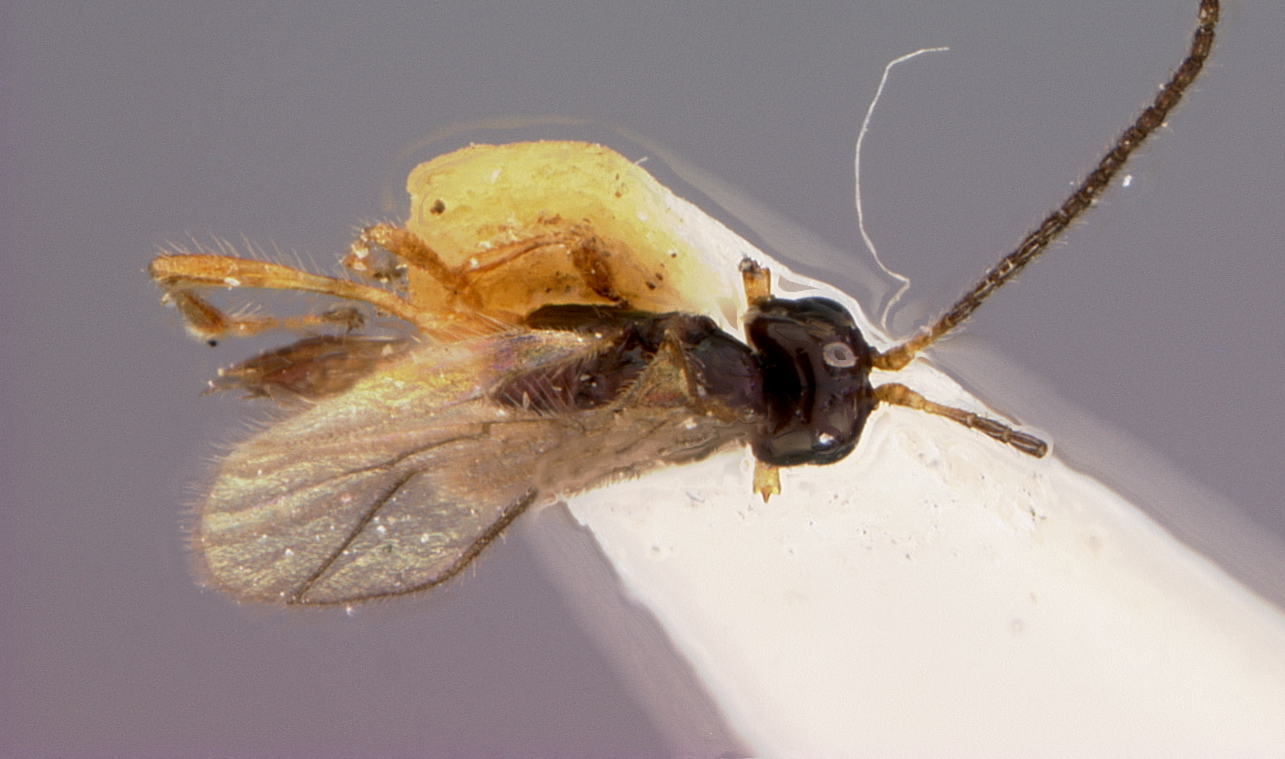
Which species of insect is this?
Aspilota compressigaster
